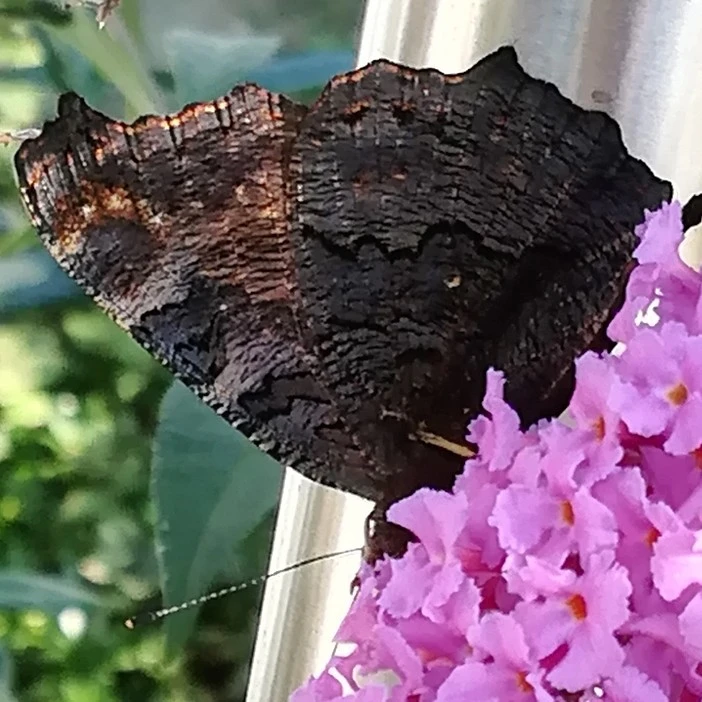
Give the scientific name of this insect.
Aglais io
